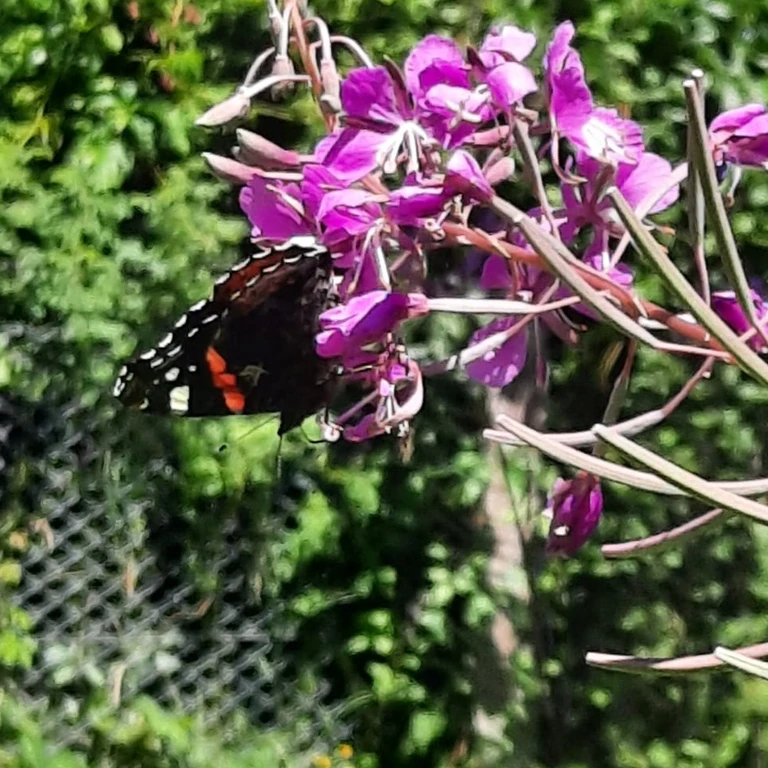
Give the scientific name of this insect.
Vanessa atalanta
